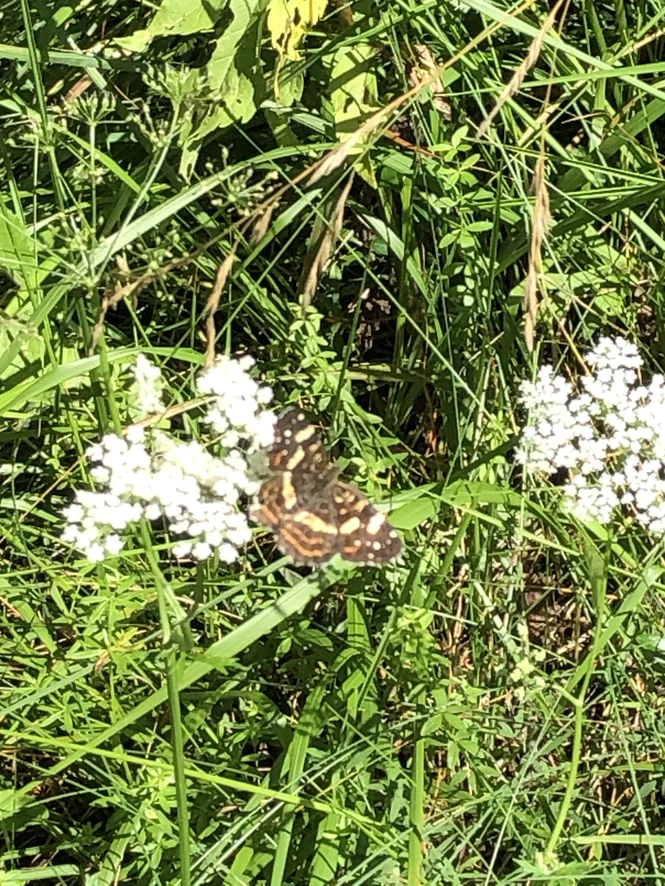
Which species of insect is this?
Araschnia levana
